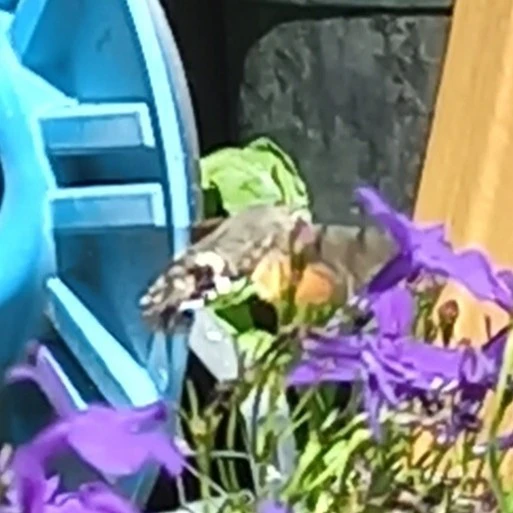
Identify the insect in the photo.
Macroglossum stellatarum
